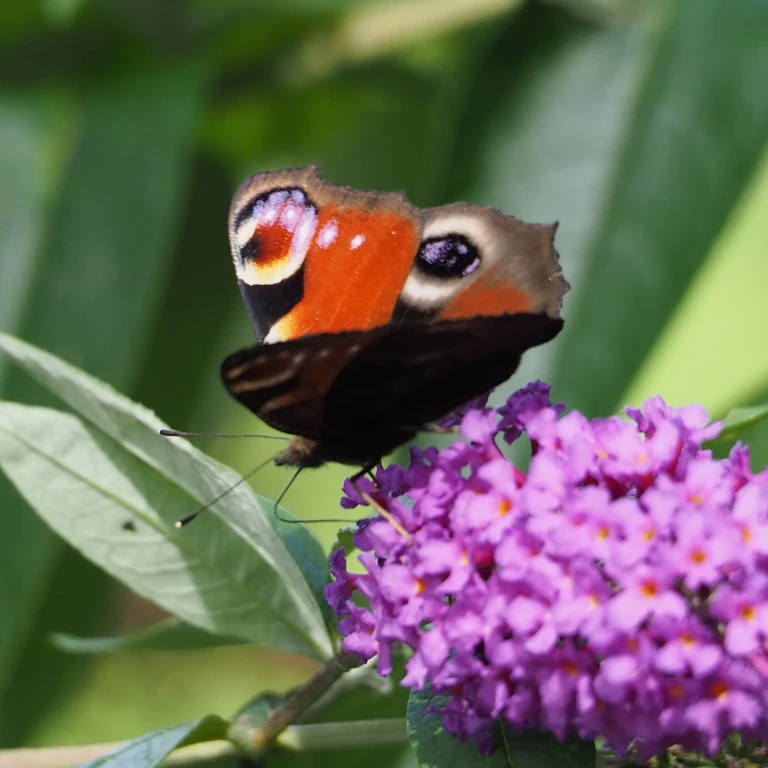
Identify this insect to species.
Aglais io
